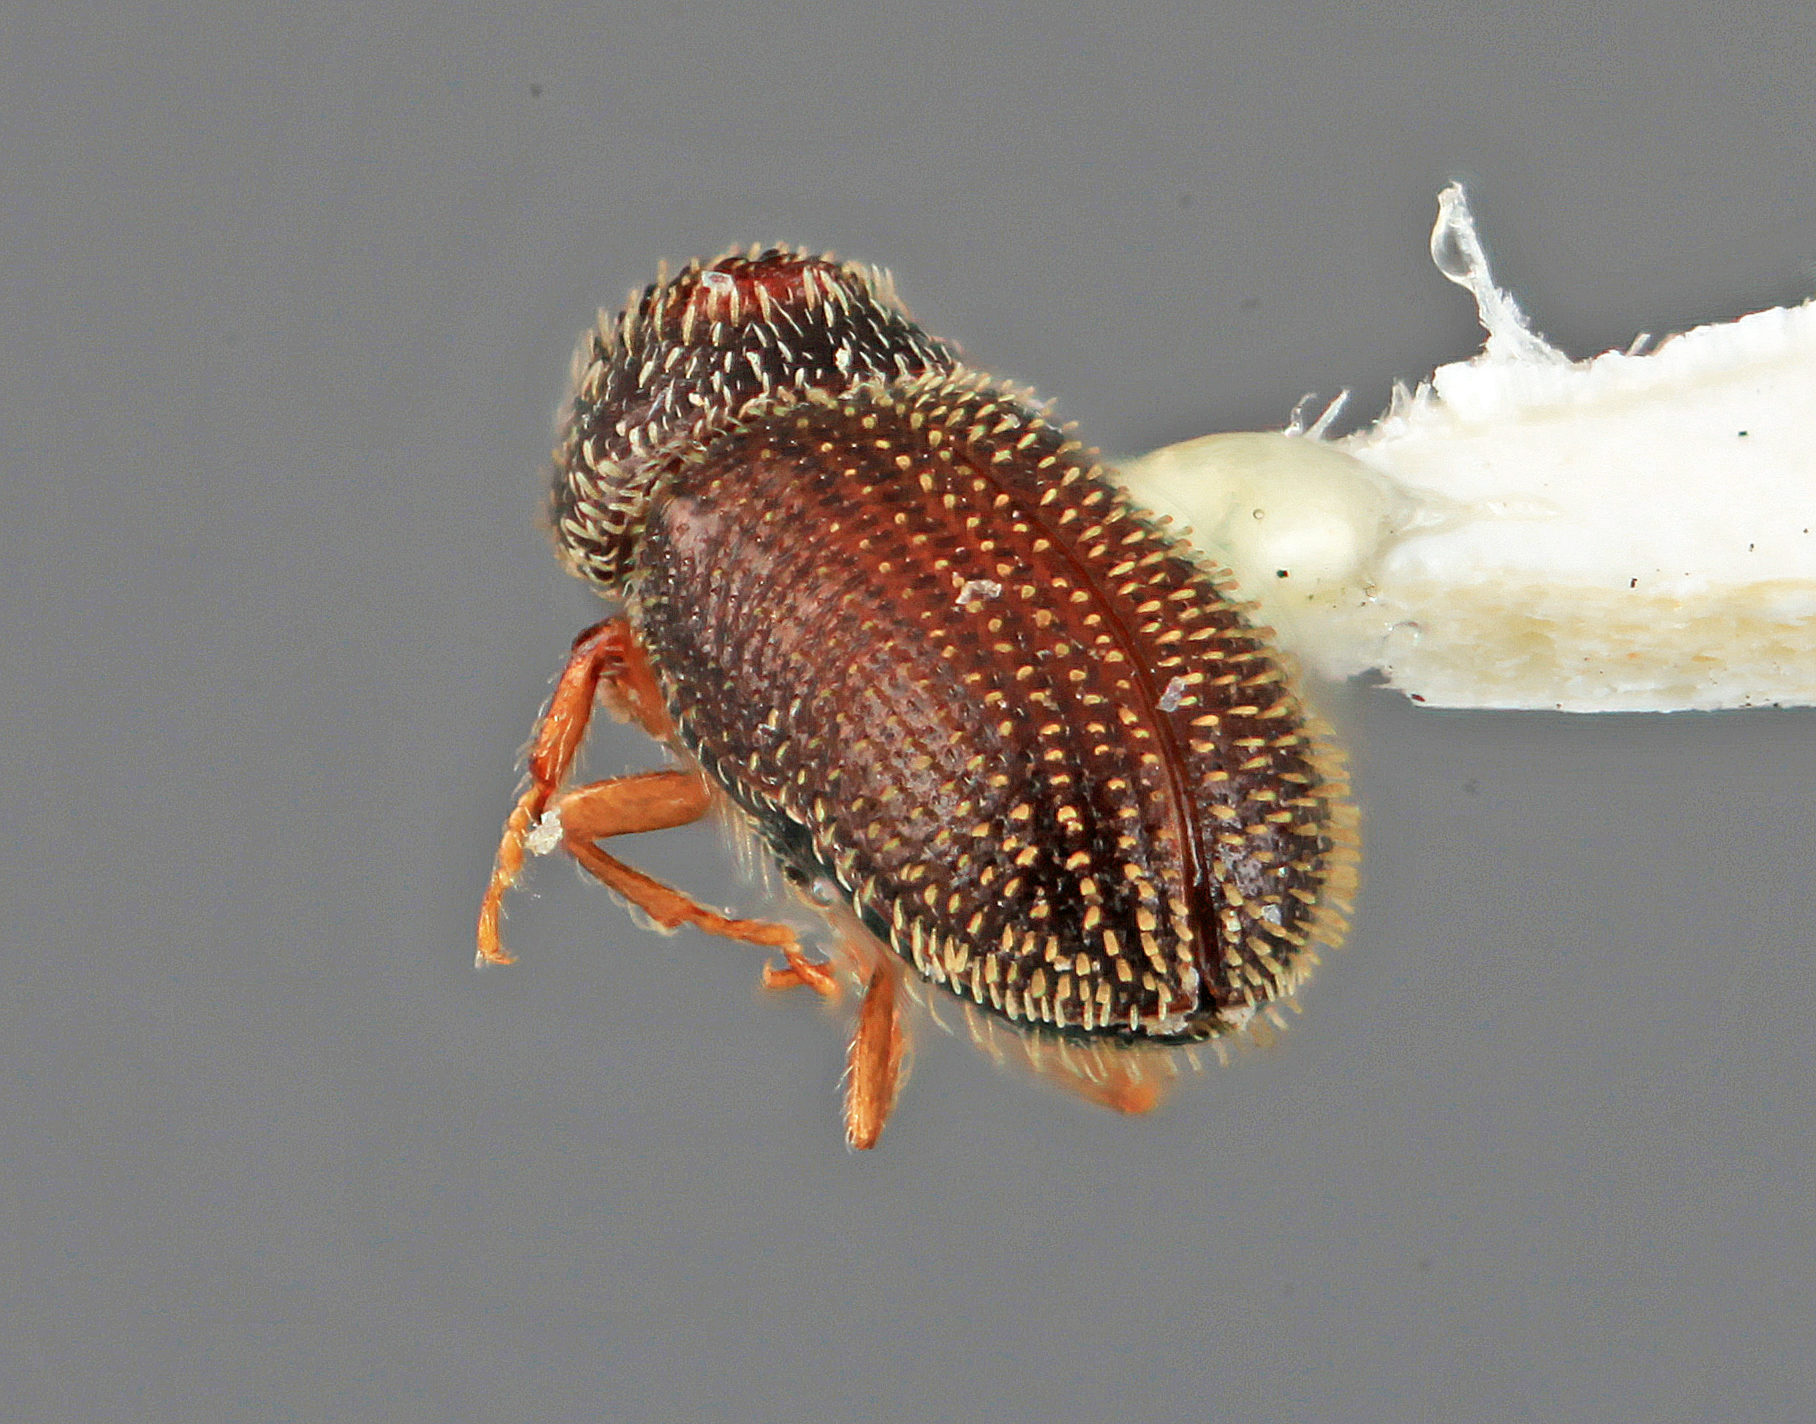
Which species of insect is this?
Pseudothysanoes verdicus
